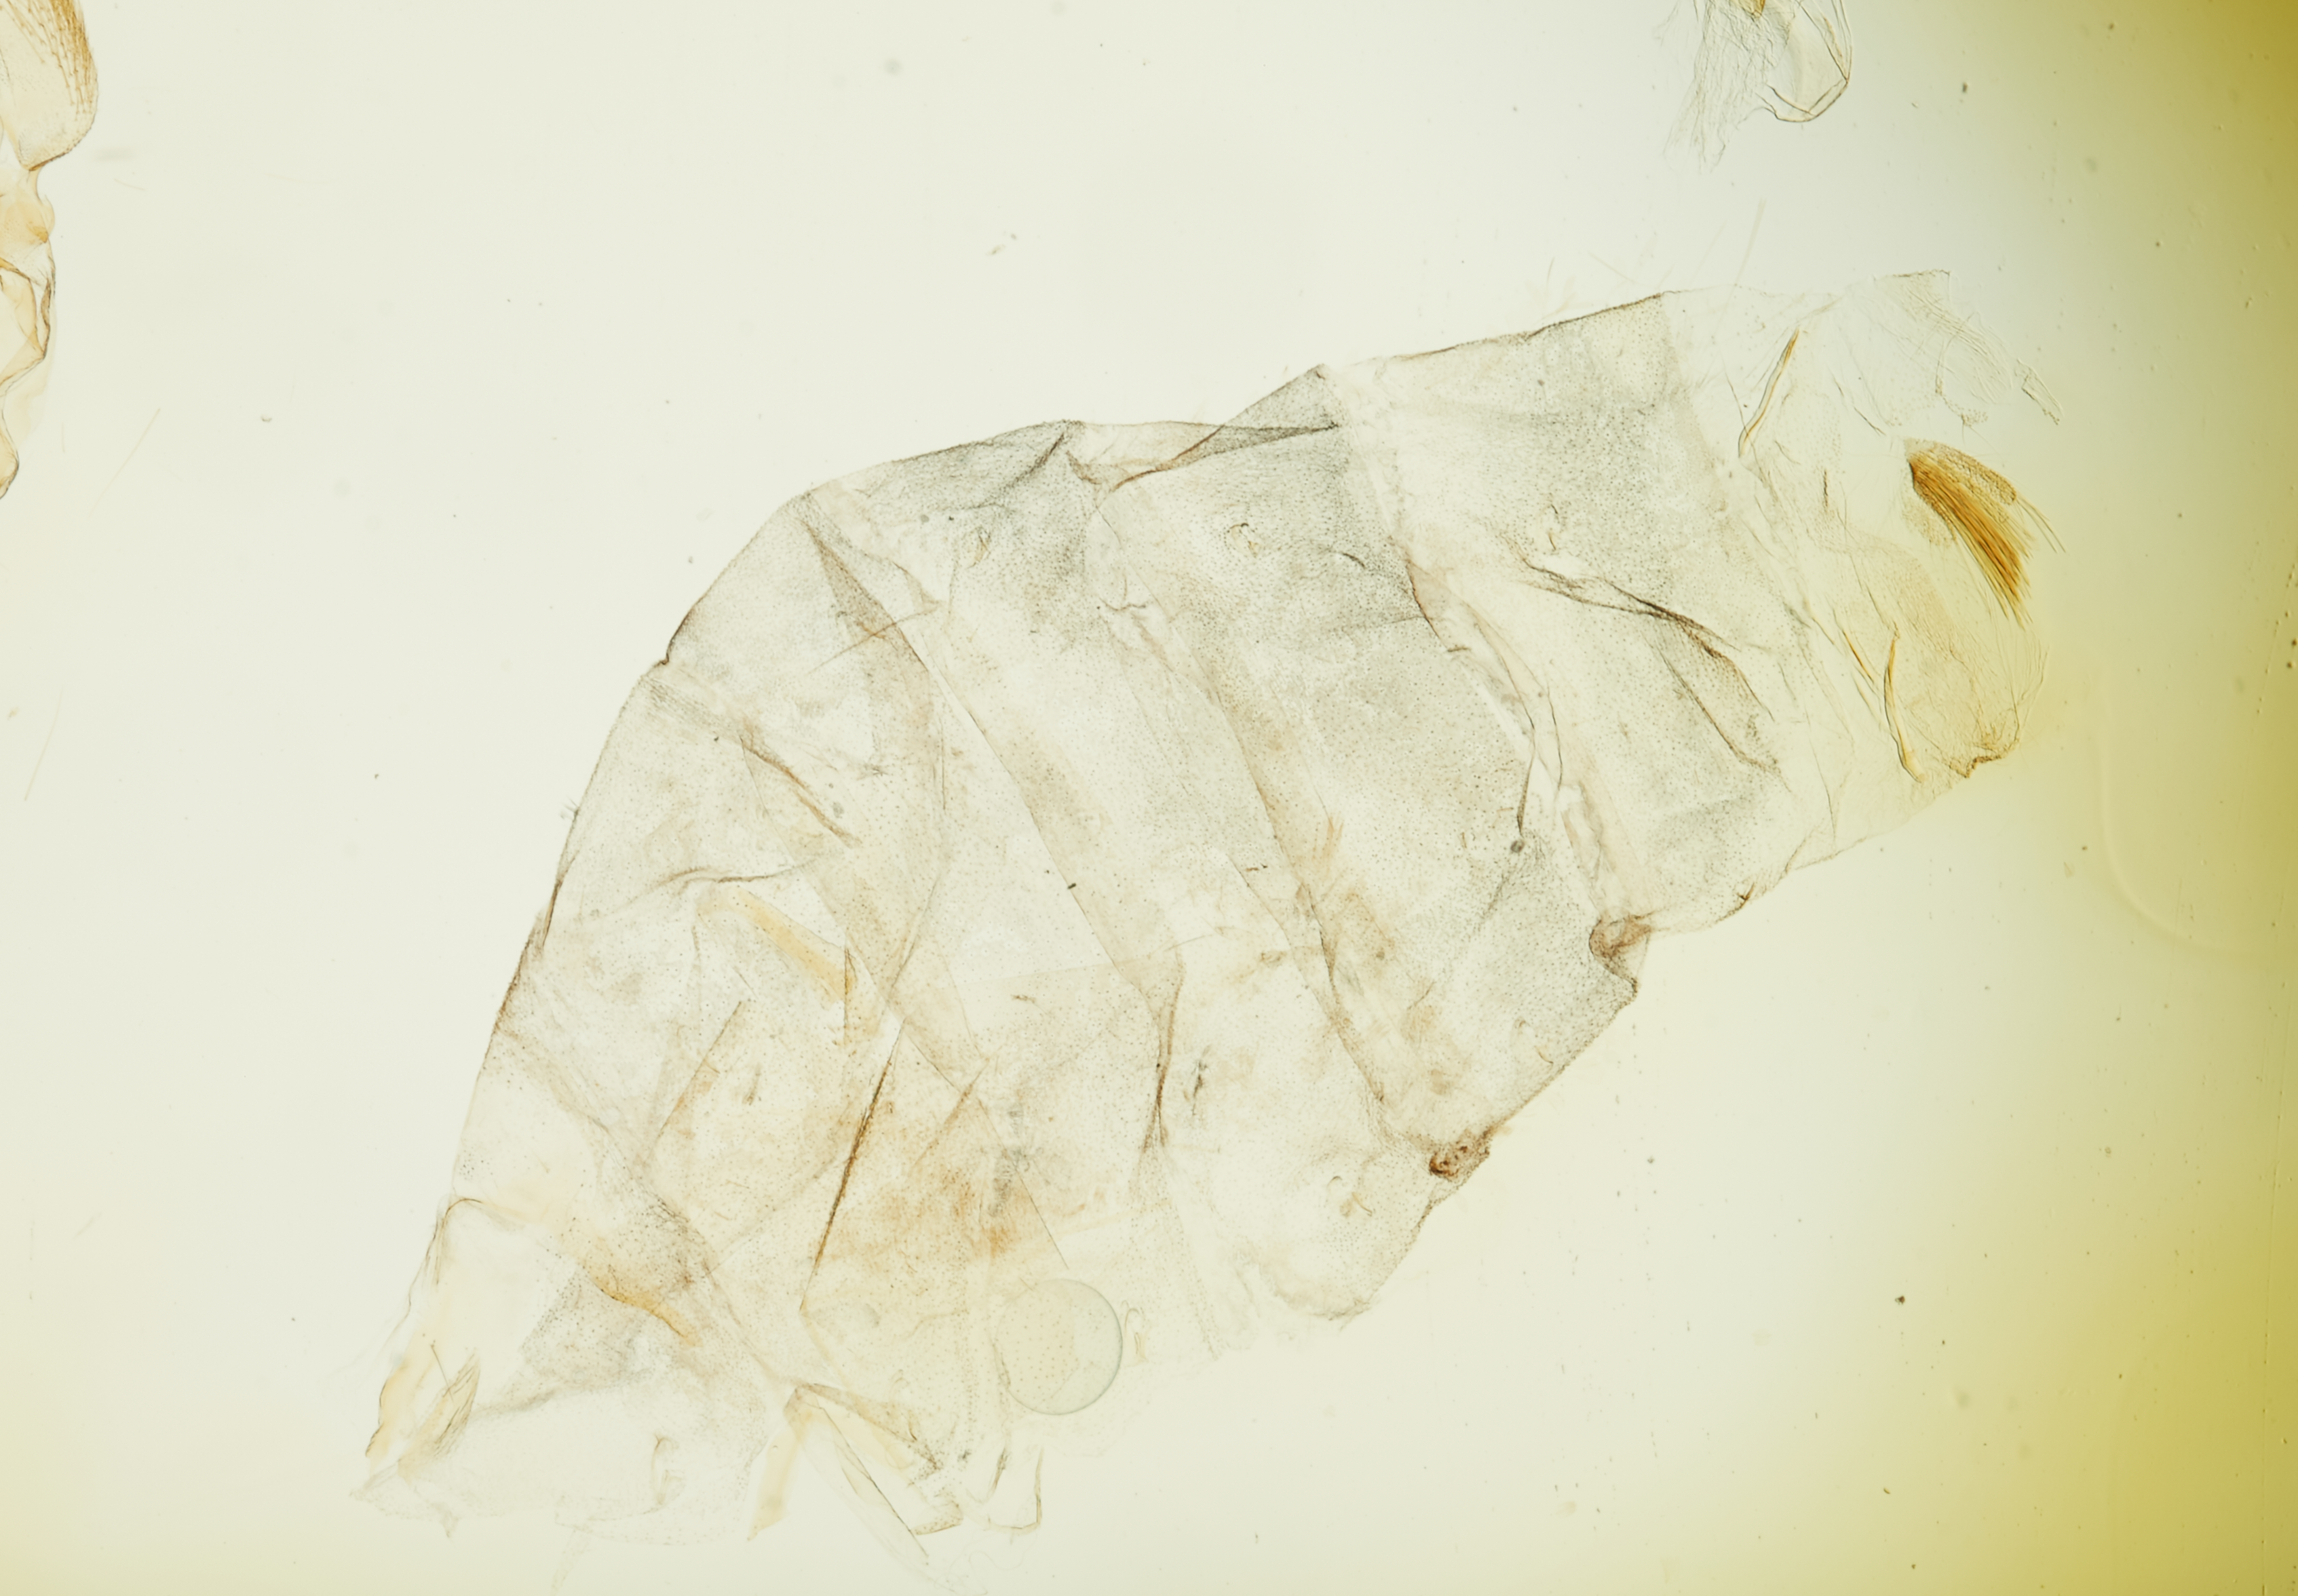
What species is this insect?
Stenoma vanis (also Cerconota vanis)
